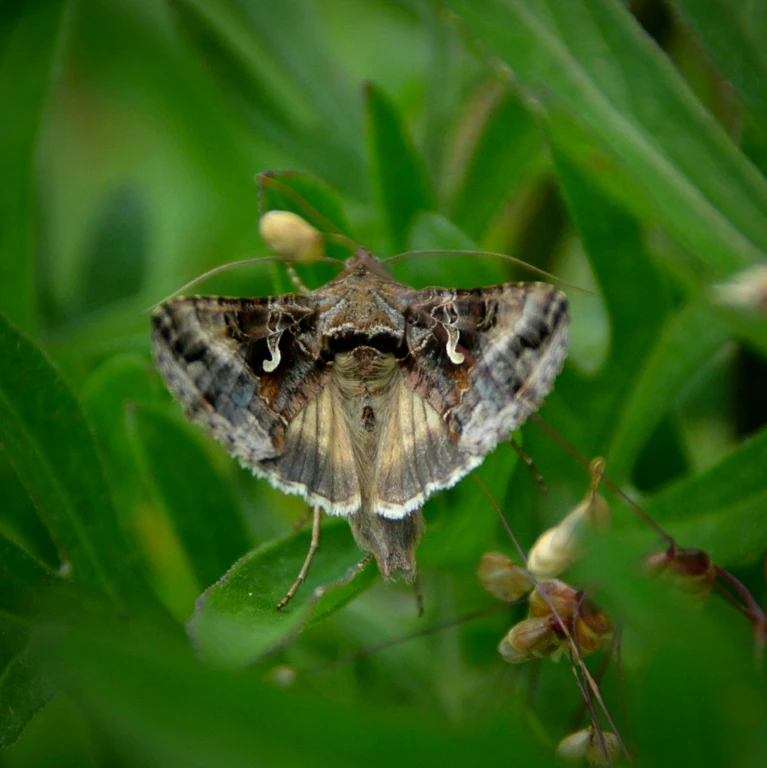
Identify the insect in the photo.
Autographa gamma
